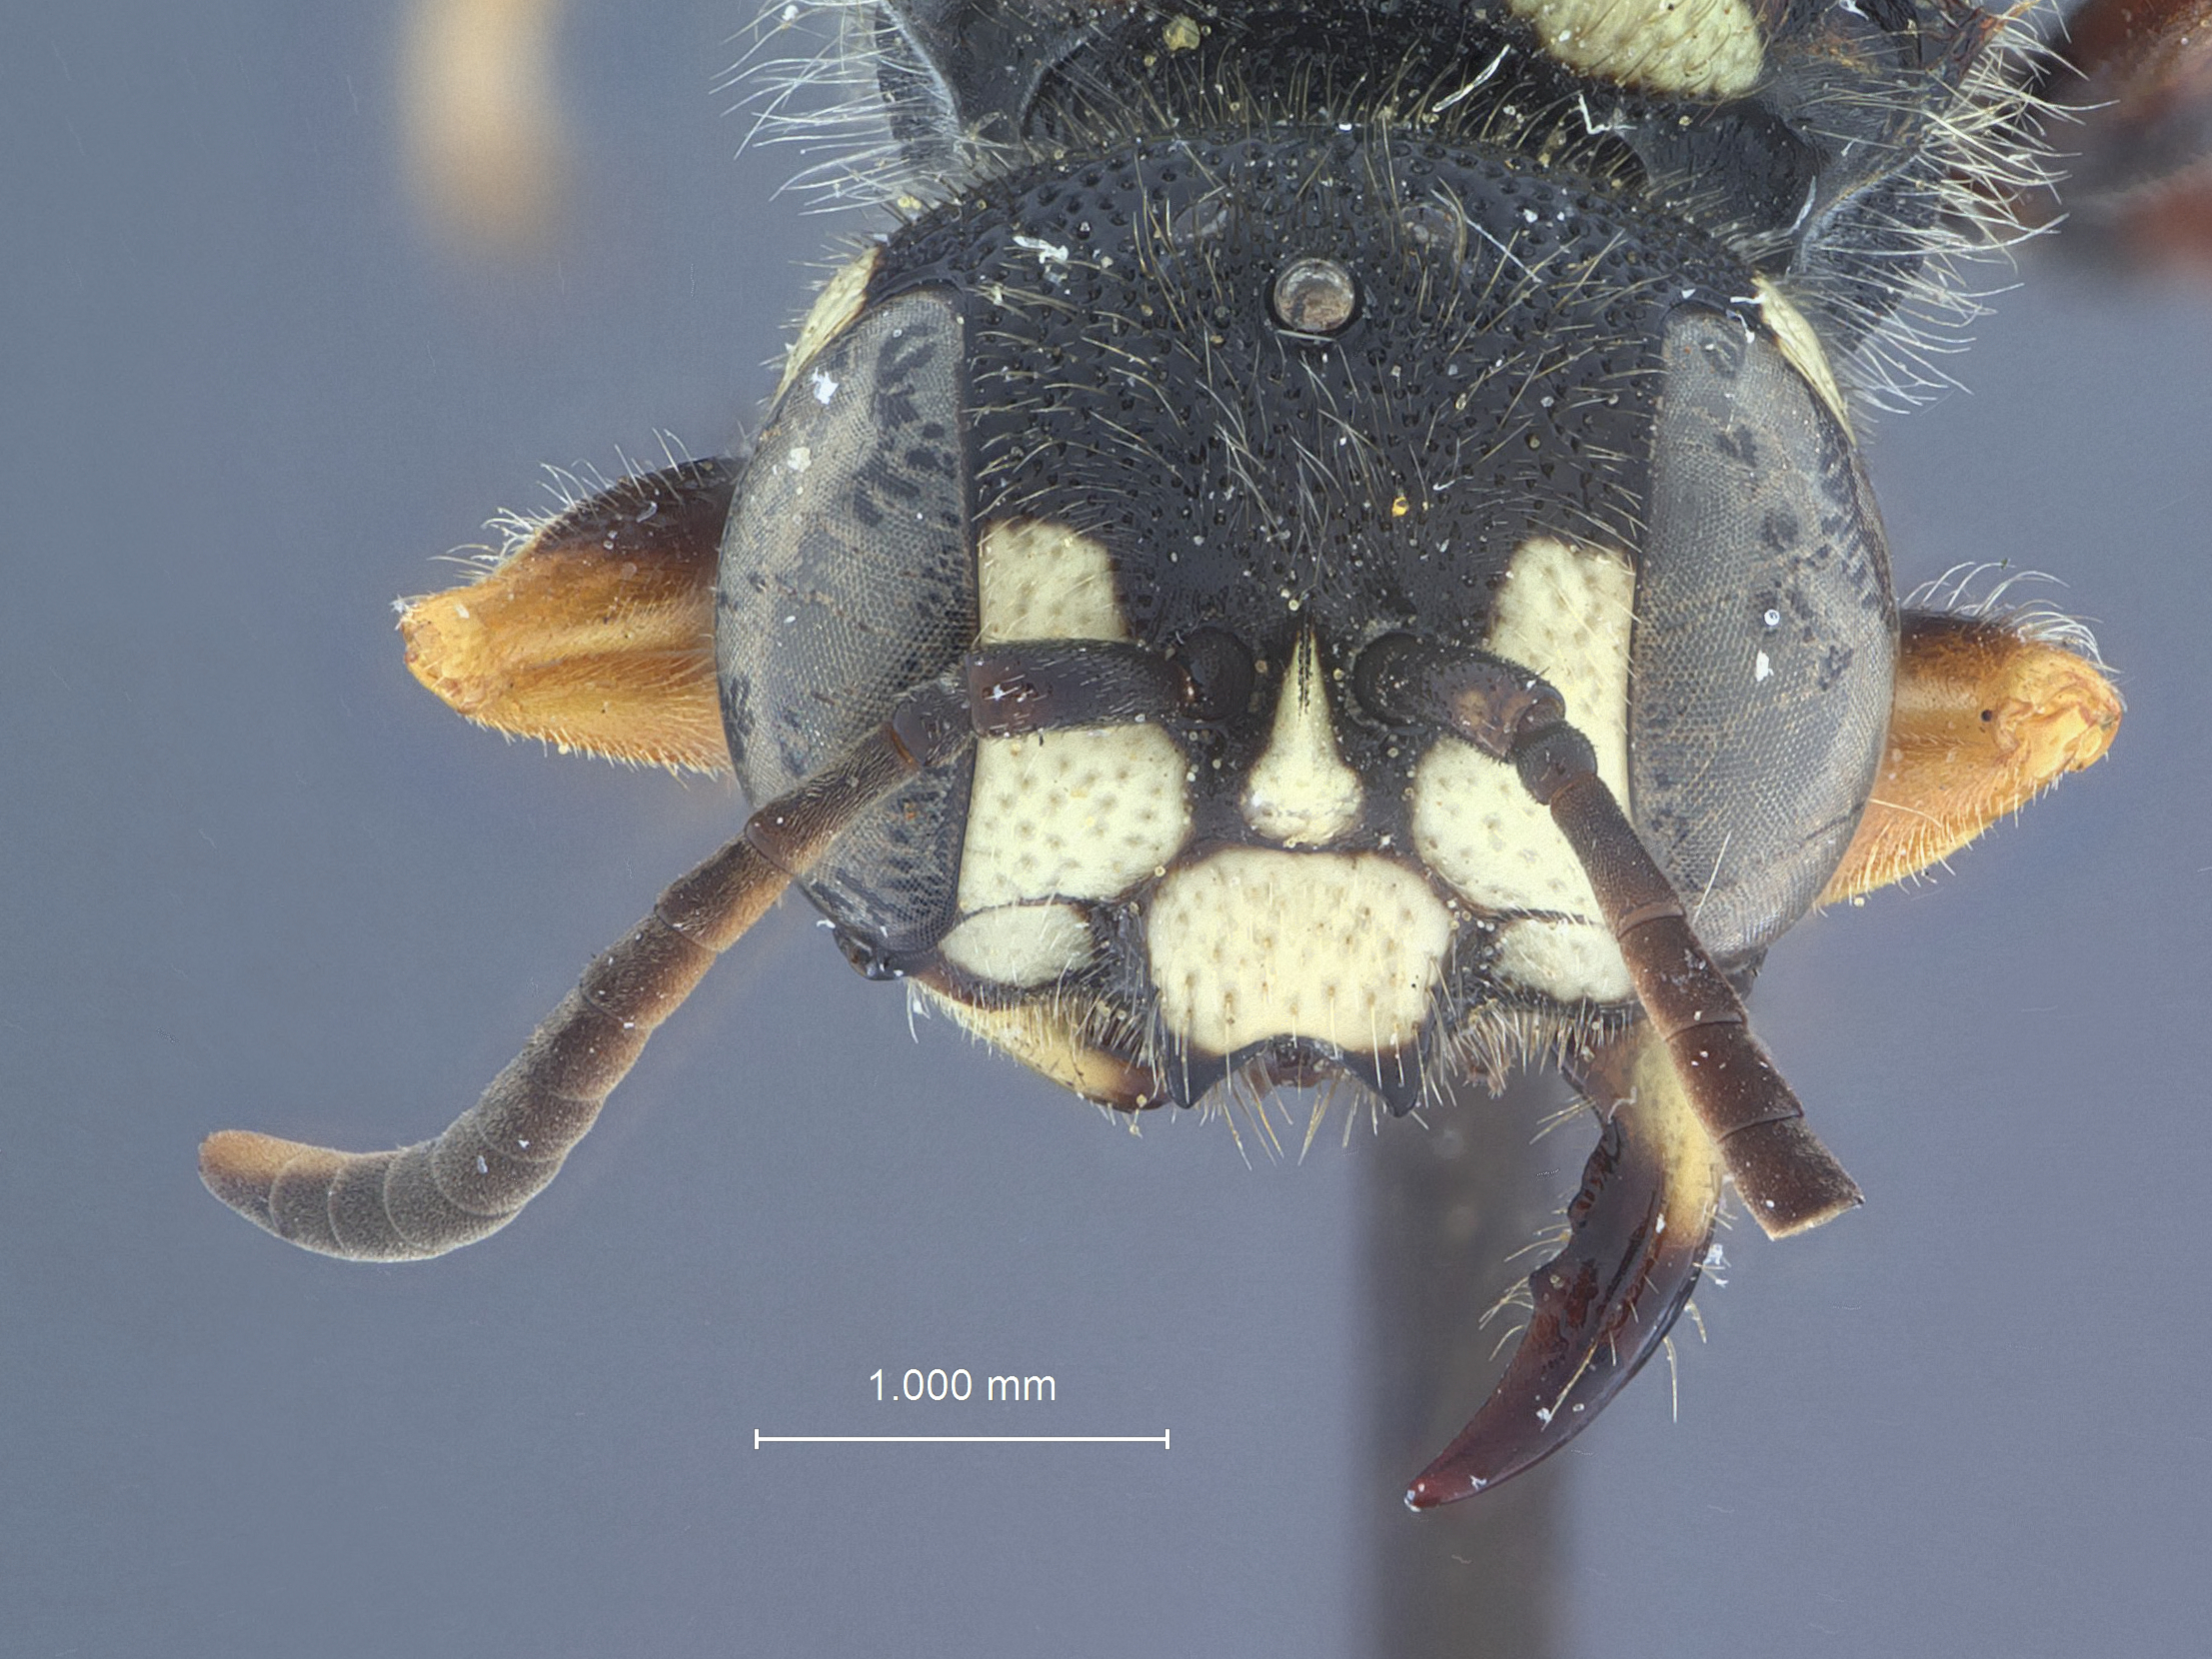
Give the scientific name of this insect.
Cerceris calacharti
